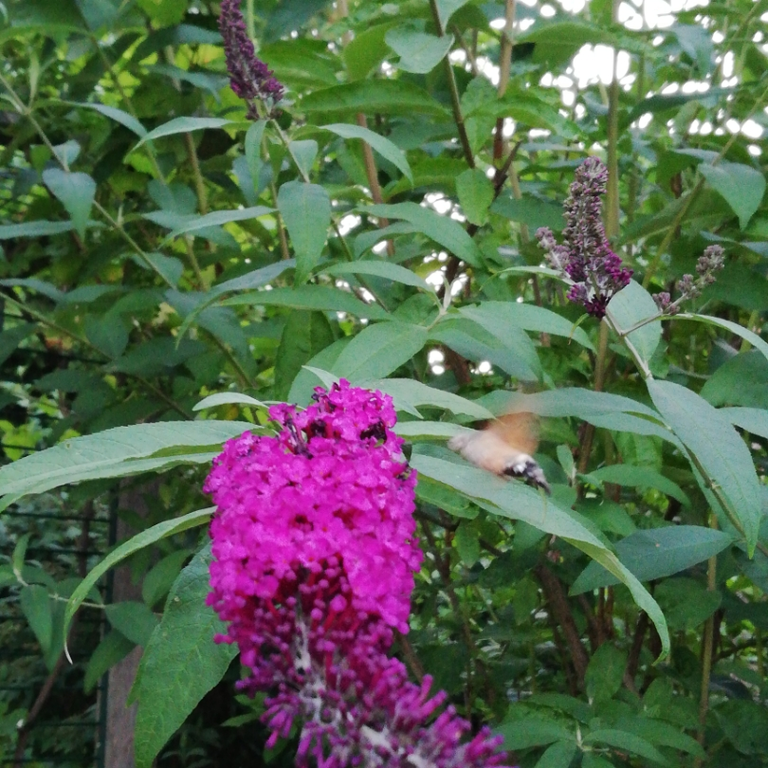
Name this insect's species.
Macroglossum stellatarum
